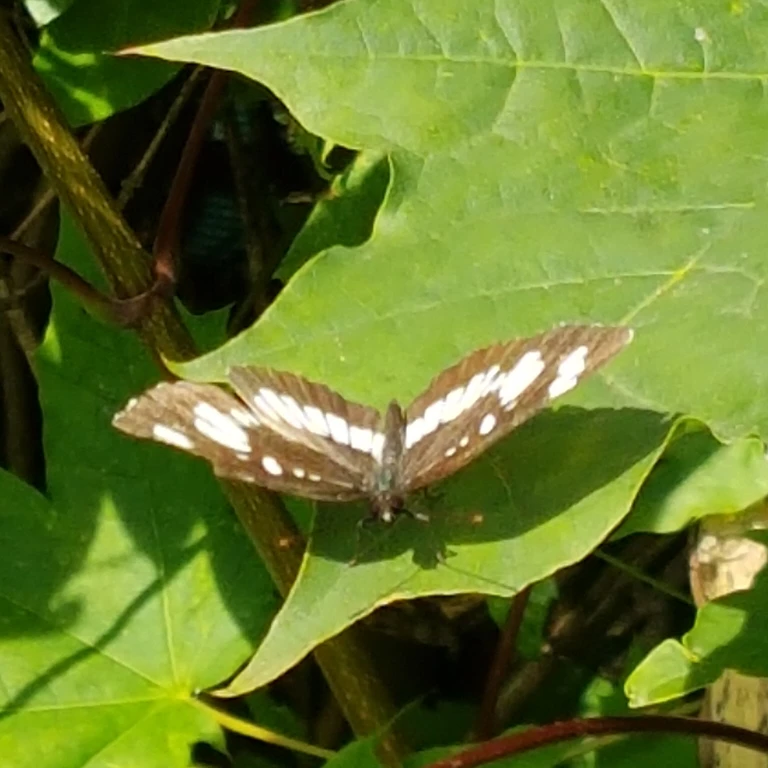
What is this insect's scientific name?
Neptis rivularis
